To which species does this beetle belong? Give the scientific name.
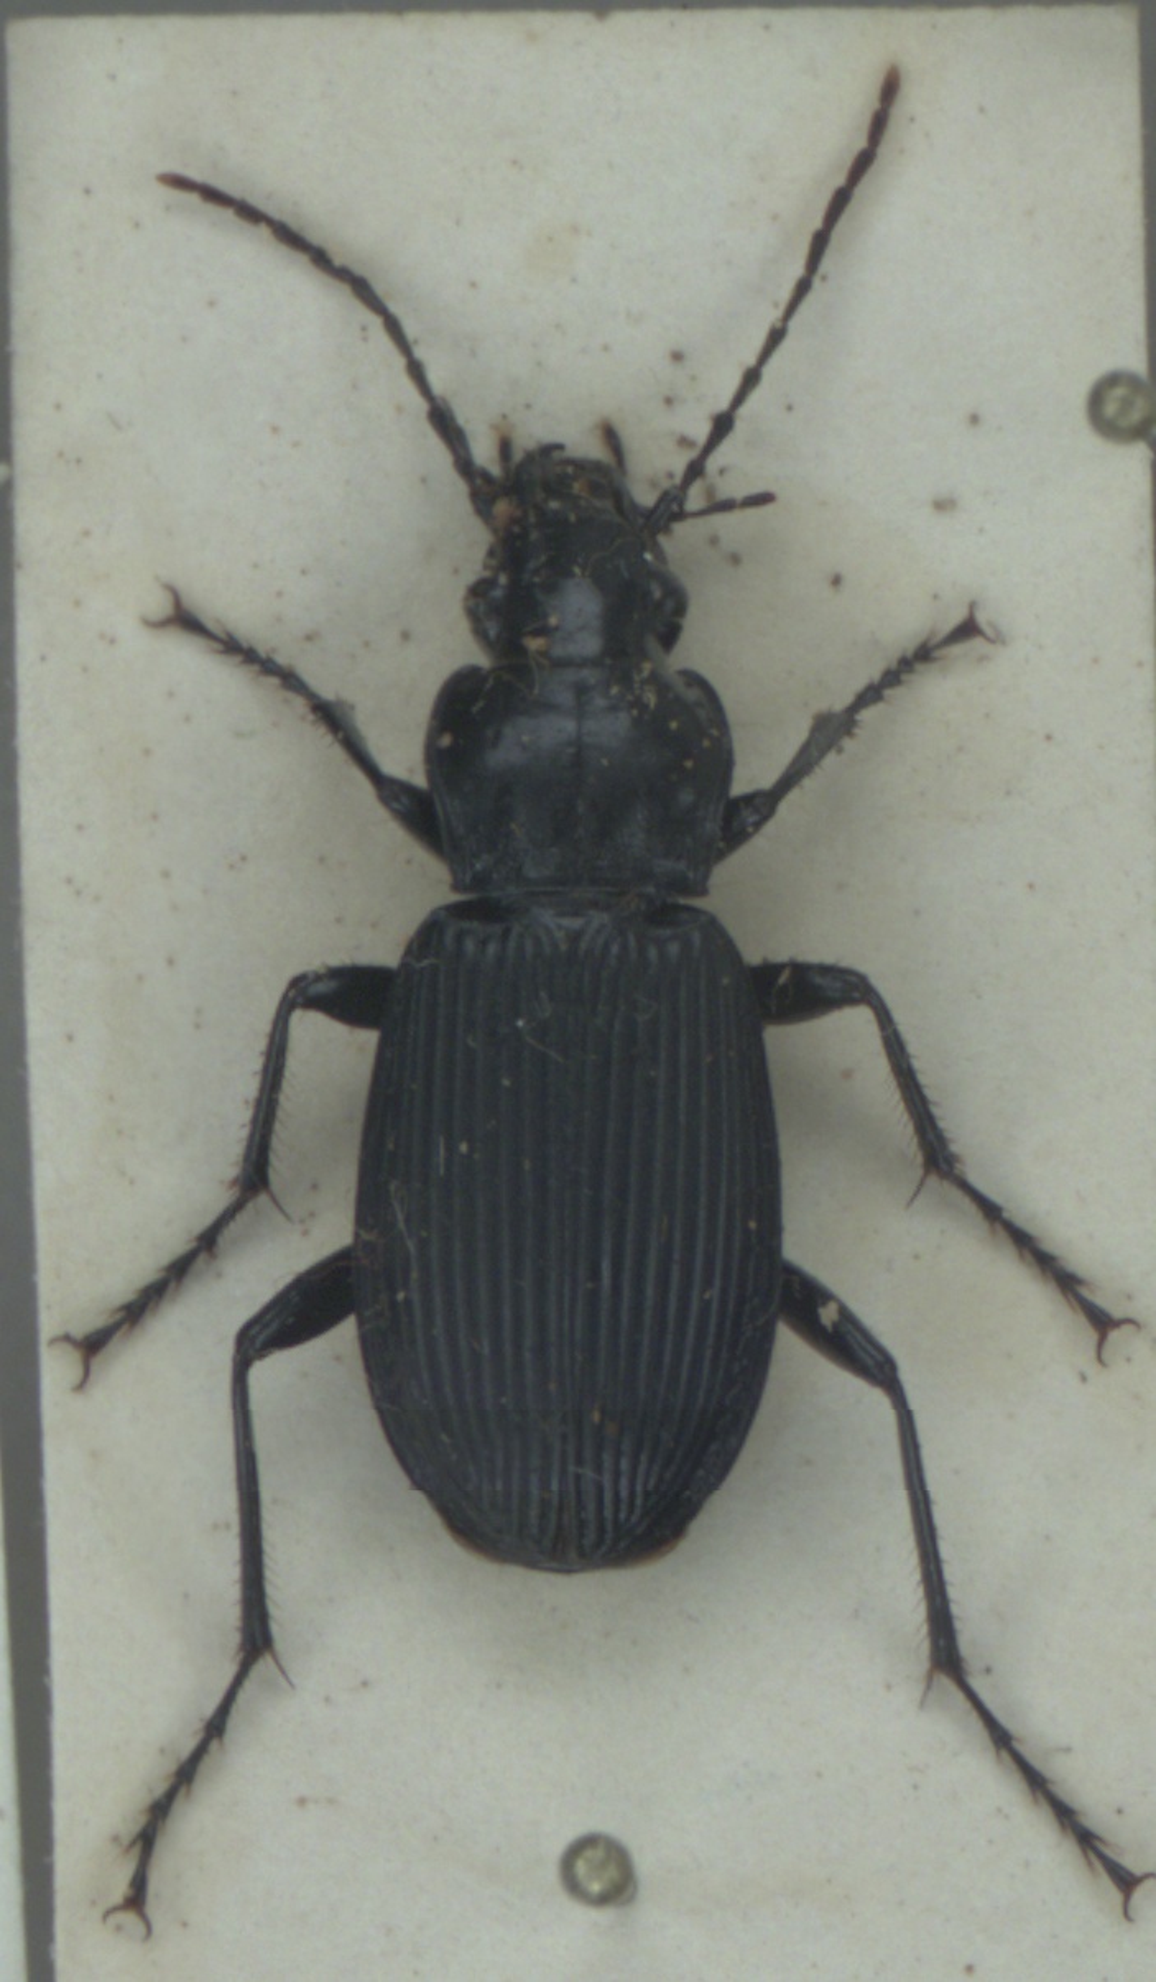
Pterostichus niger
